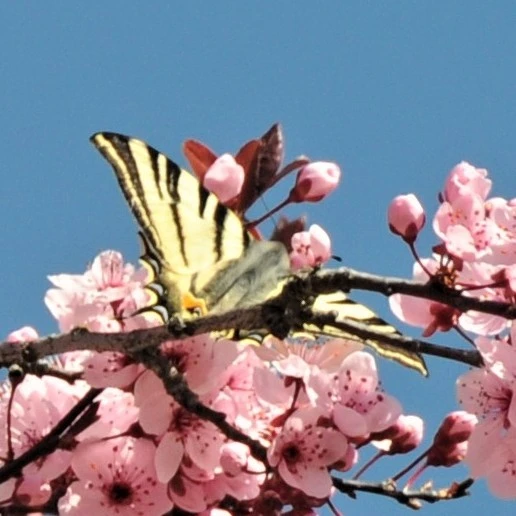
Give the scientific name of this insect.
Iphiclides podalirius
